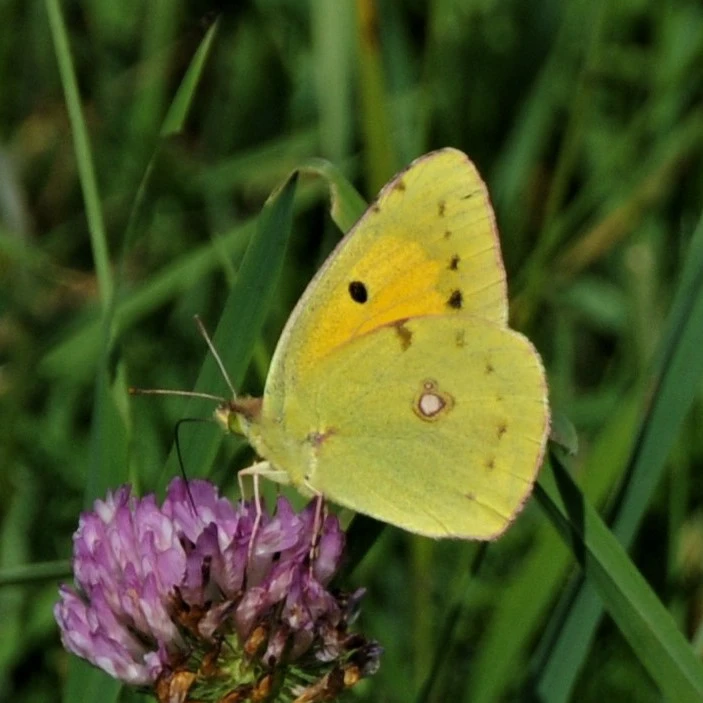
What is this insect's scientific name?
Colias croceus
